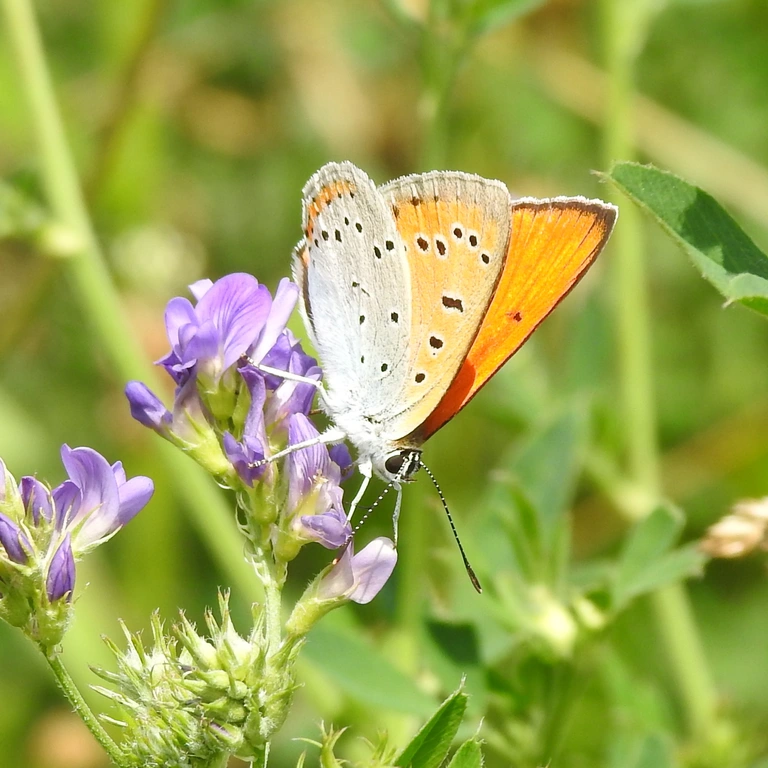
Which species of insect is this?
Lycaena dispar
